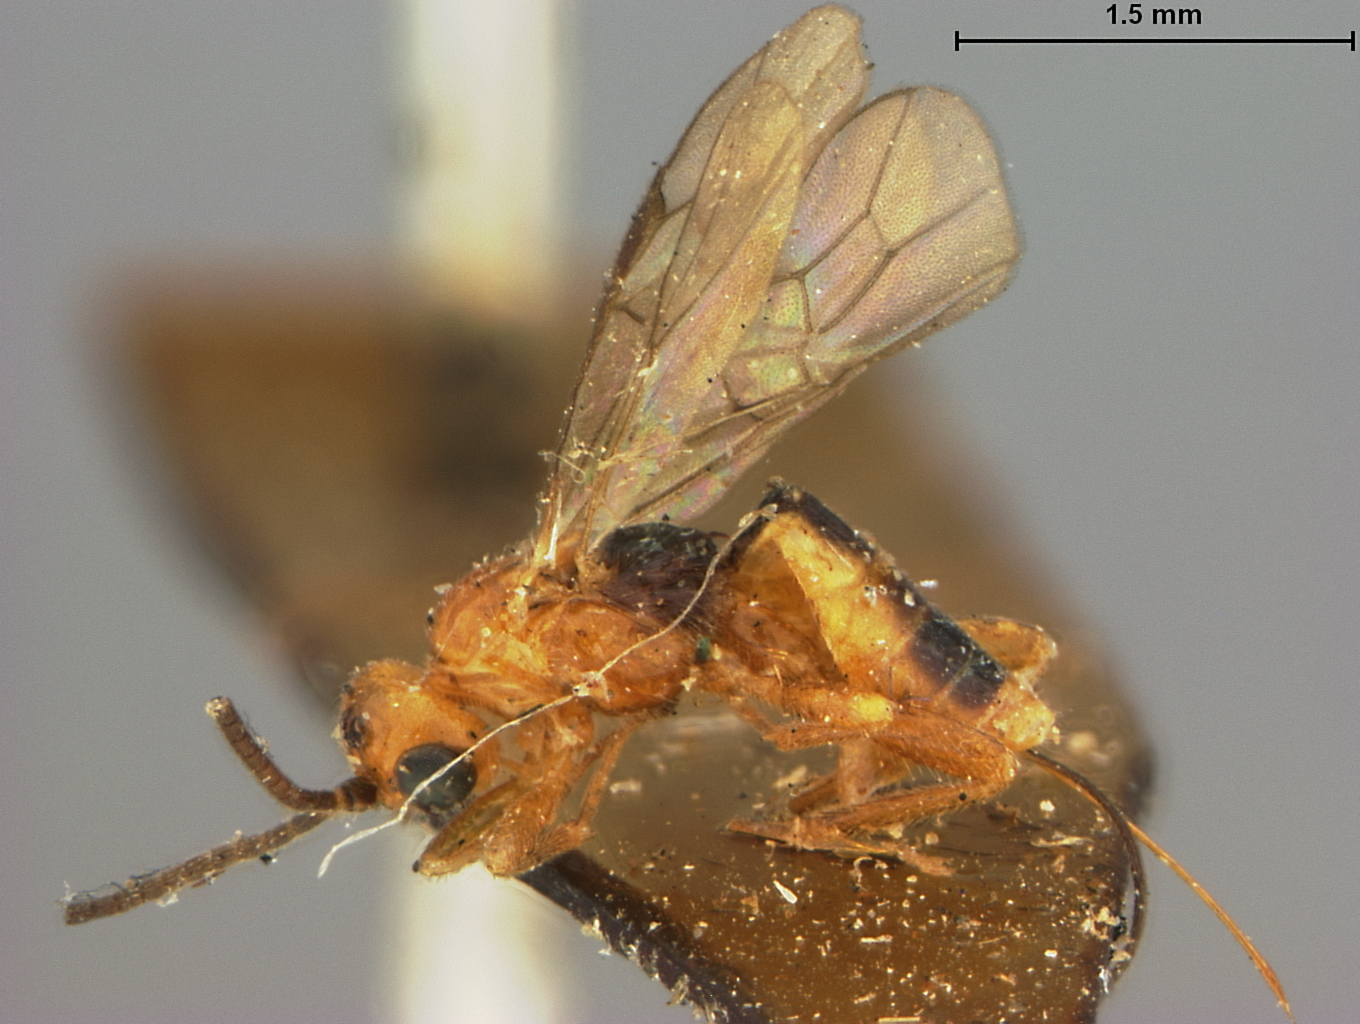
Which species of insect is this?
Bracon japella
